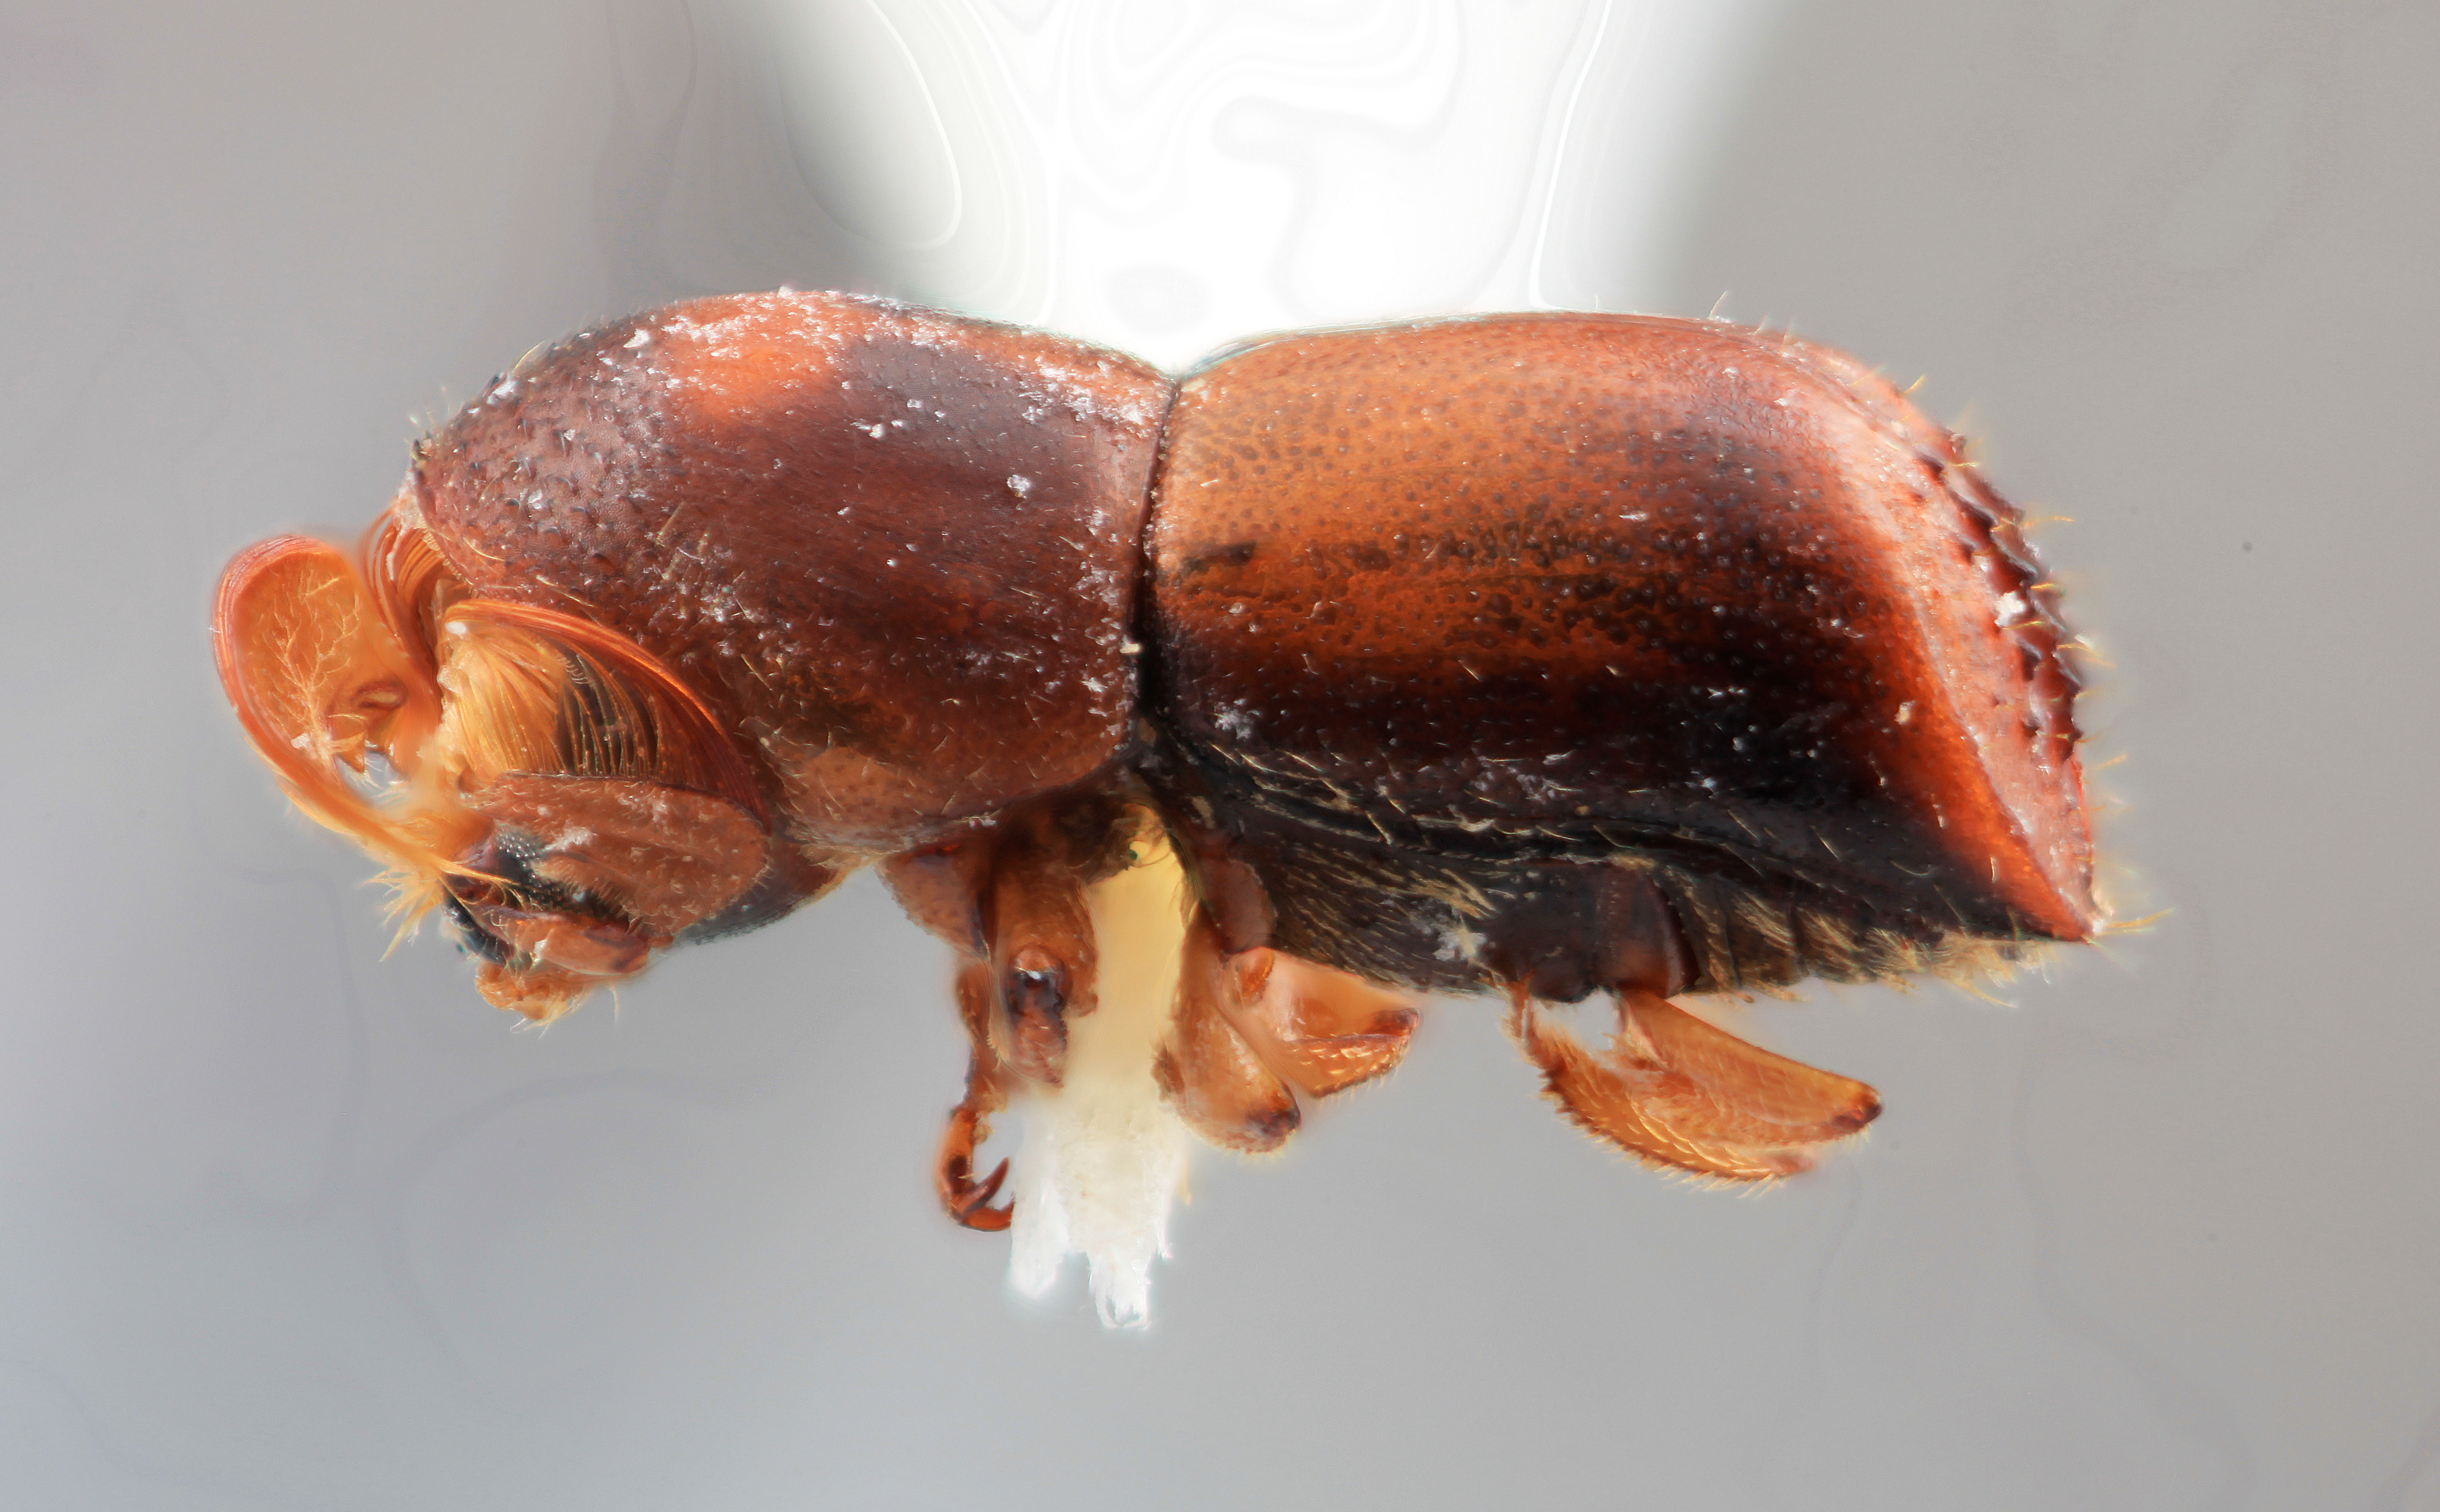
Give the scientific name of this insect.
Corthylus attenuatus
